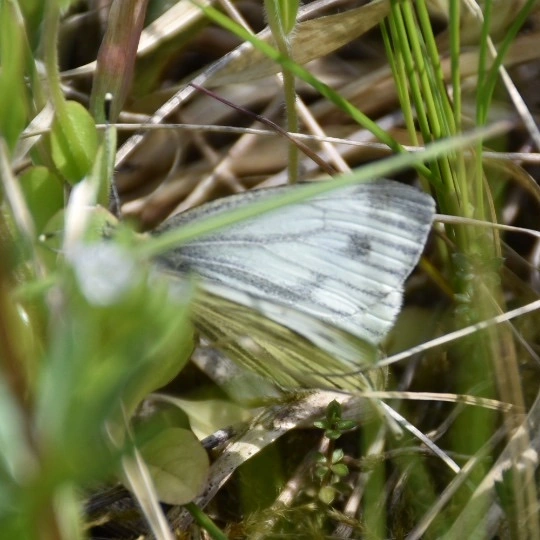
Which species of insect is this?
Pieris napi
